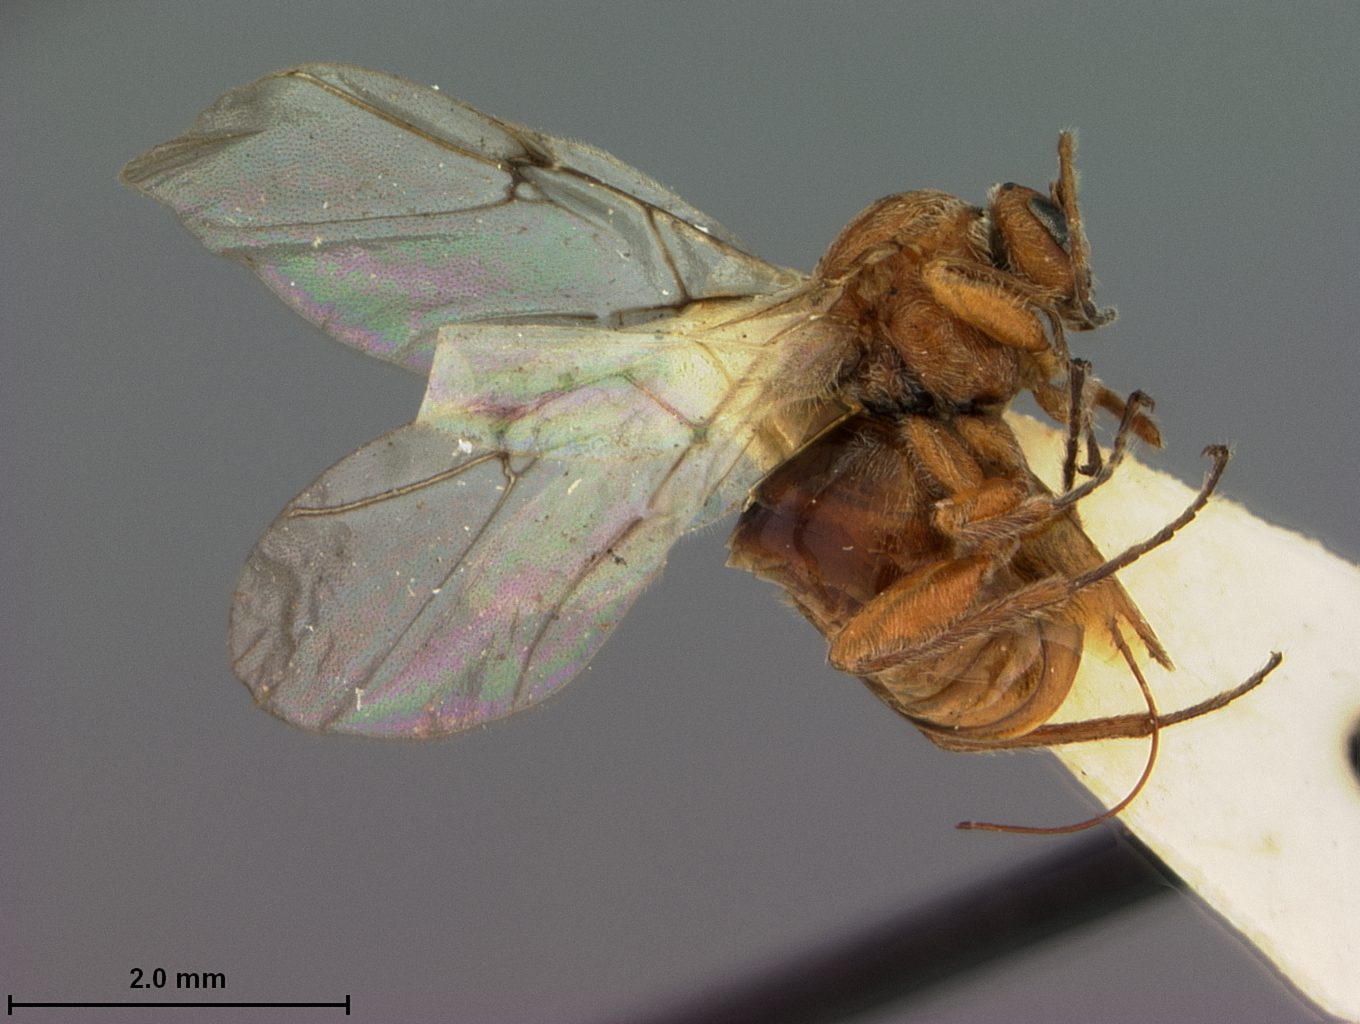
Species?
Disholcaspis mamillana
